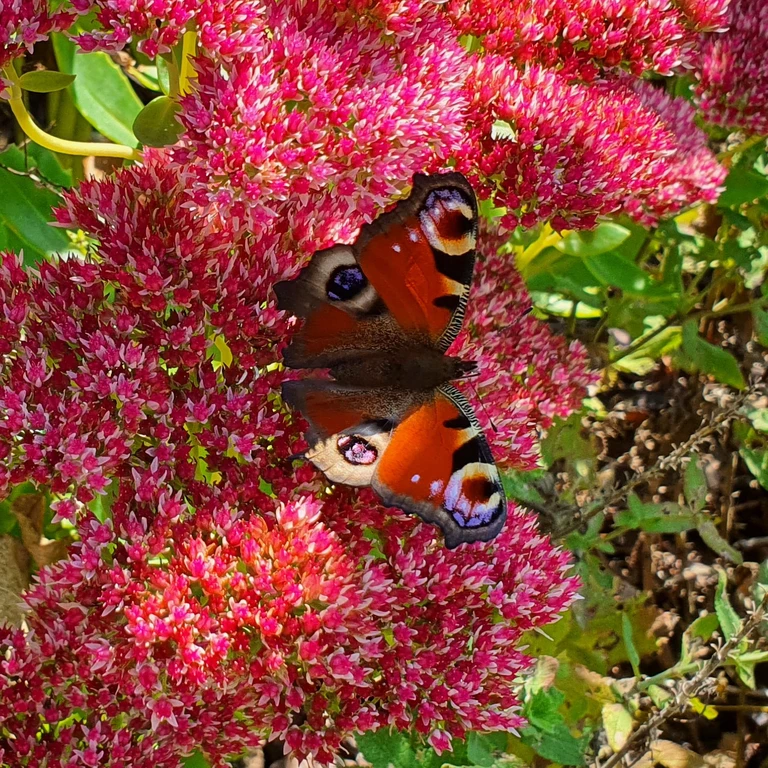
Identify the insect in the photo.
Aglais io
